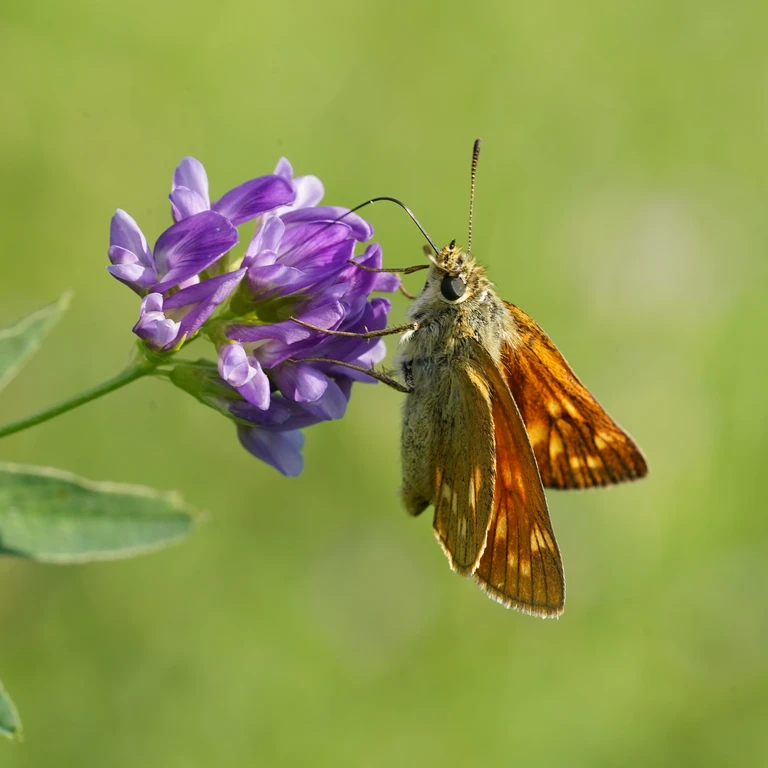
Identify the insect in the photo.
Ochlodes sylvanus (also Ochlodes venata)
